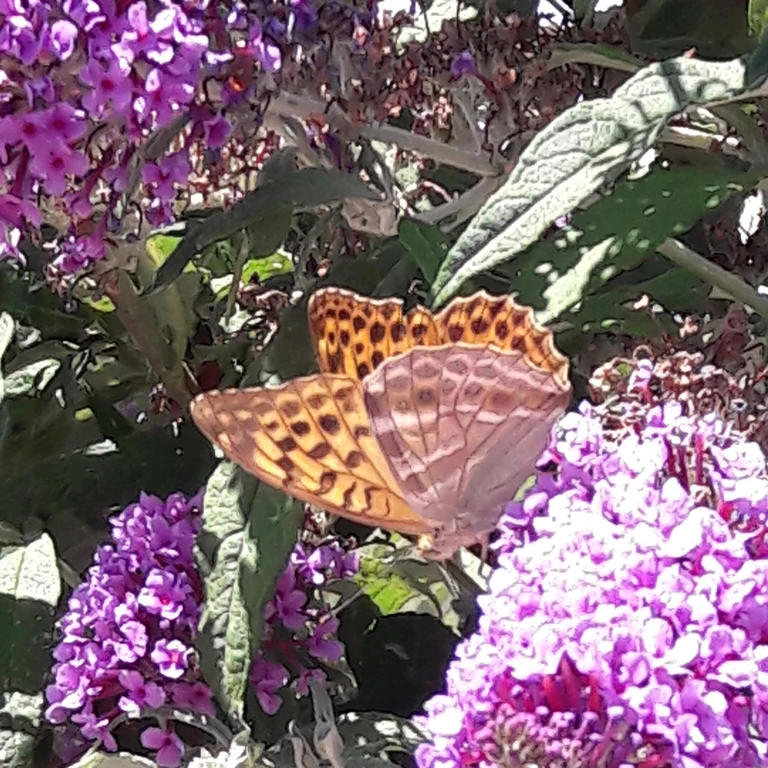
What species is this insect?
Argynnis paphia
